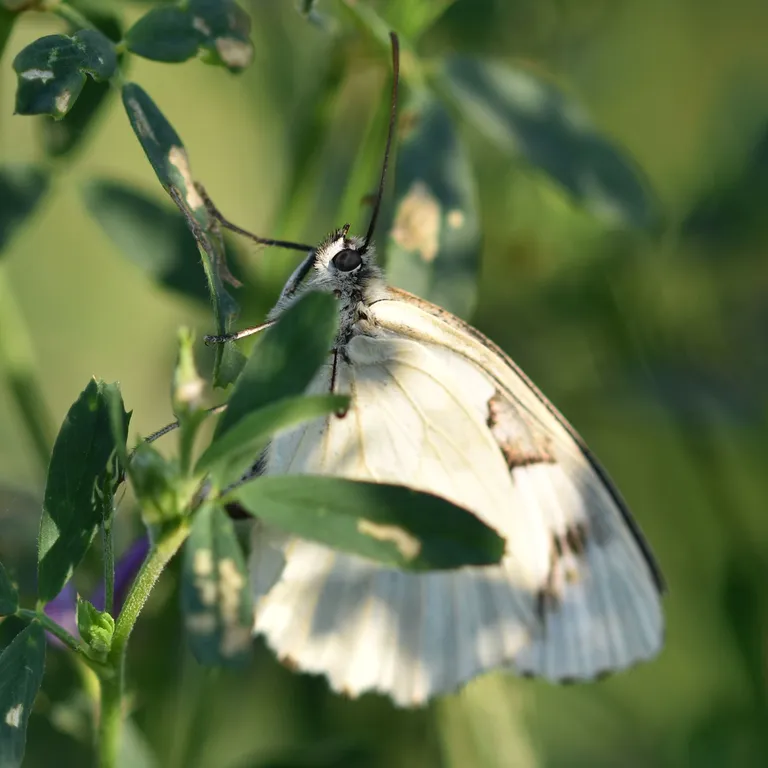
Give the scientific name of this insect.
Melanargia galathea
